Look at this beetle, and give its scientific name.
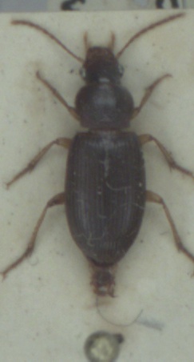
Ophonus puncticeps
